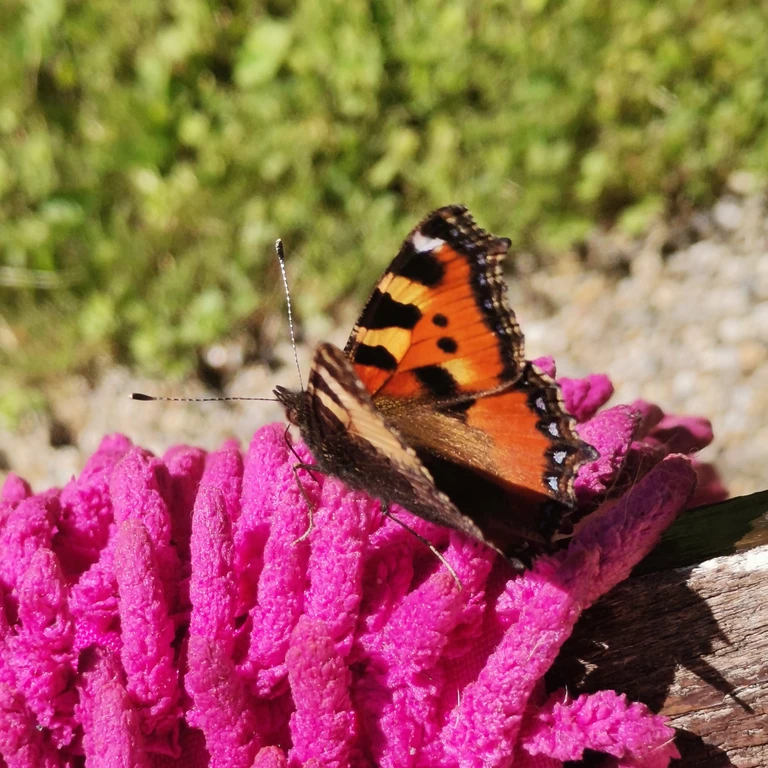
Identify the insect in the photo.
Aglais urticae
